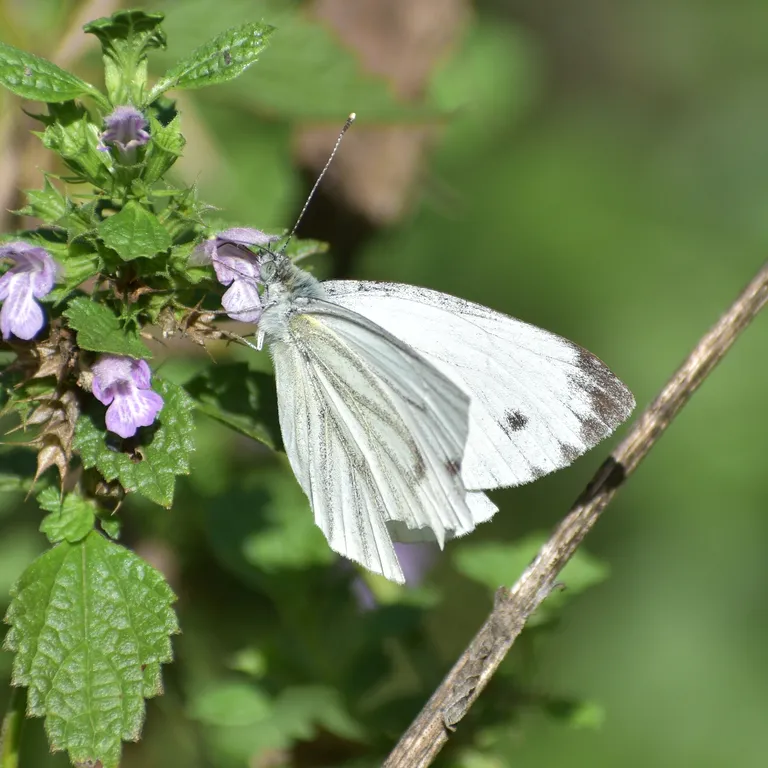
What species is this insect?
Pieris napi
